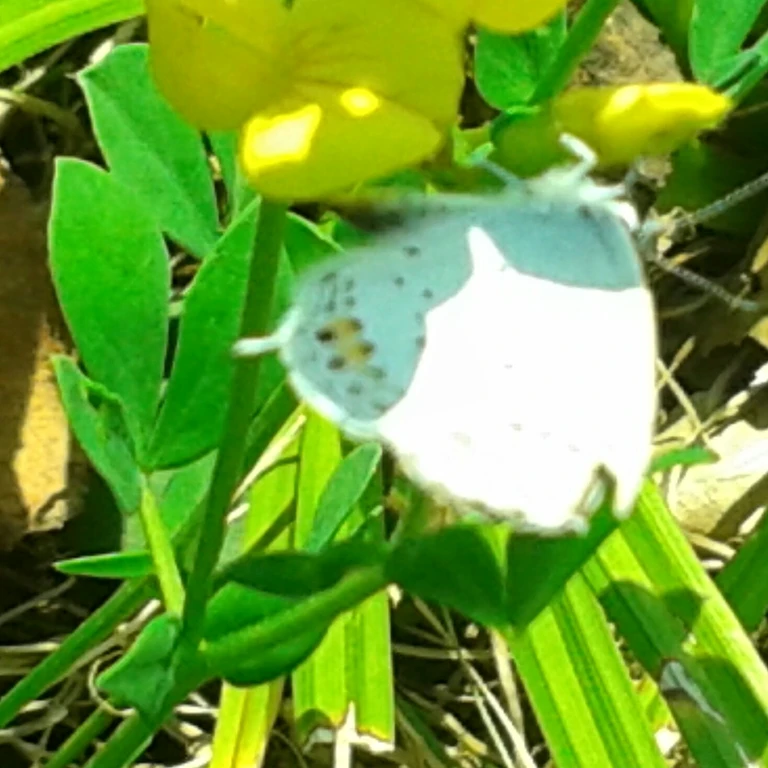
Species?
Cupido argiades (also Elkalyce argiades)
